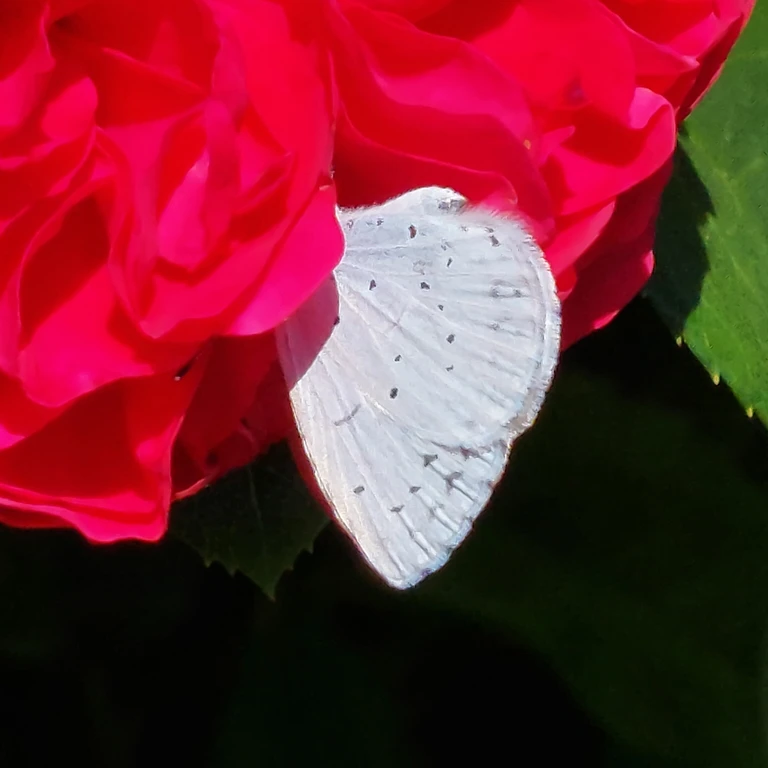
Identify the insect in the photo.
Celastrina argiolus
